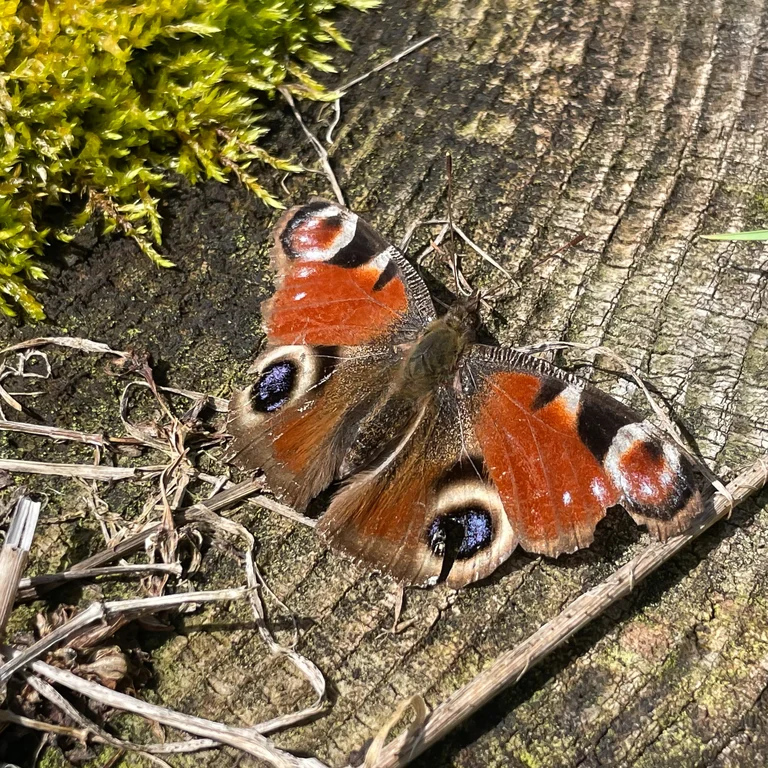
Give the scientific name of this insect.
Aglais io
